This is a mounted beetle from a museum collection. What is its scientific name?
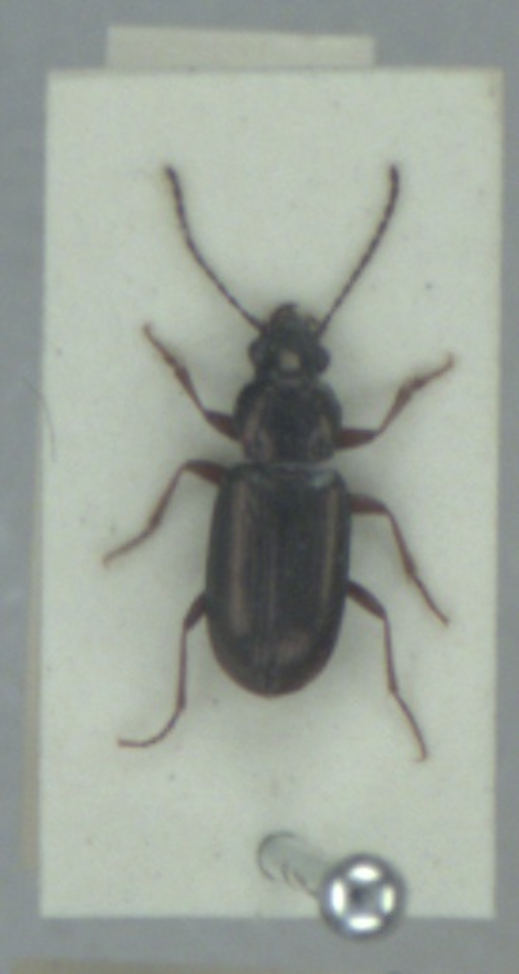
Pogonus chalceus
